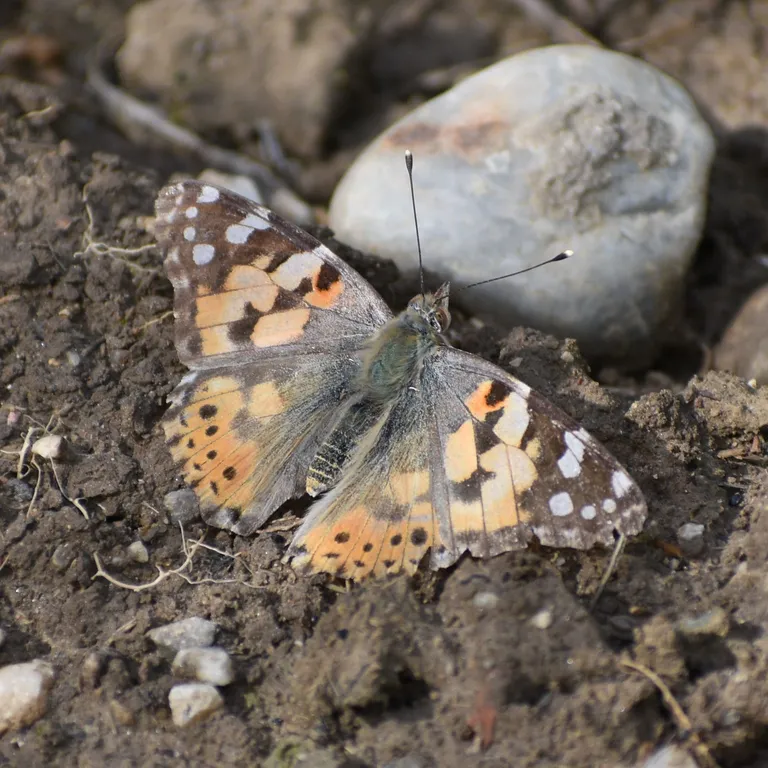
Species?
Vanessa cardui
